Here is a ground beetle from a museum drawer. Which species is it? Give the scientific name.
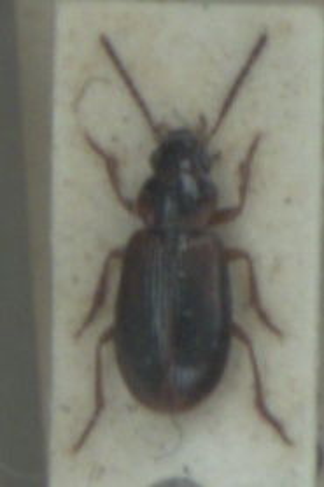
Dicheirotrichus placidus
